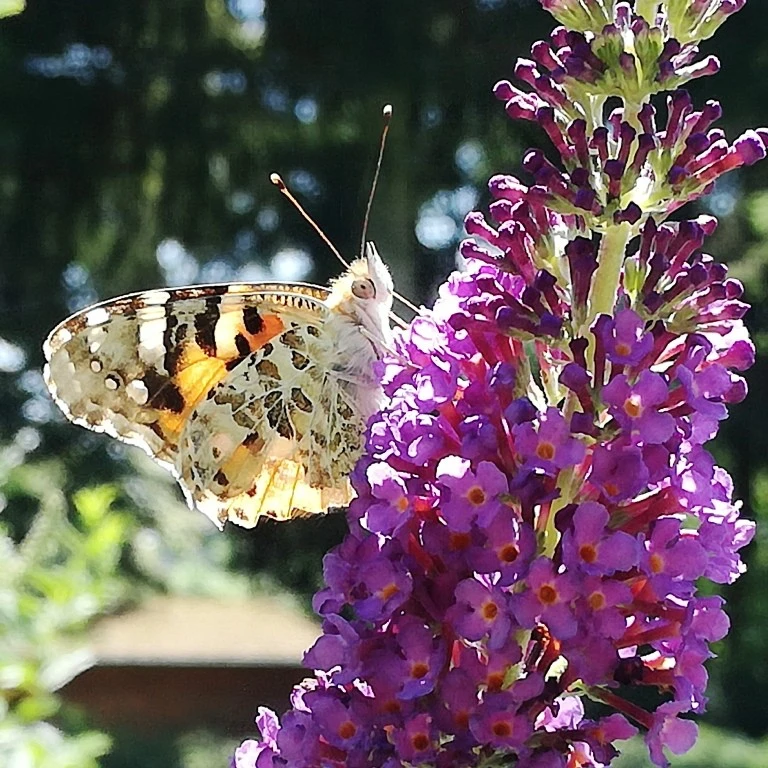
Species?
Vanessa cardui
